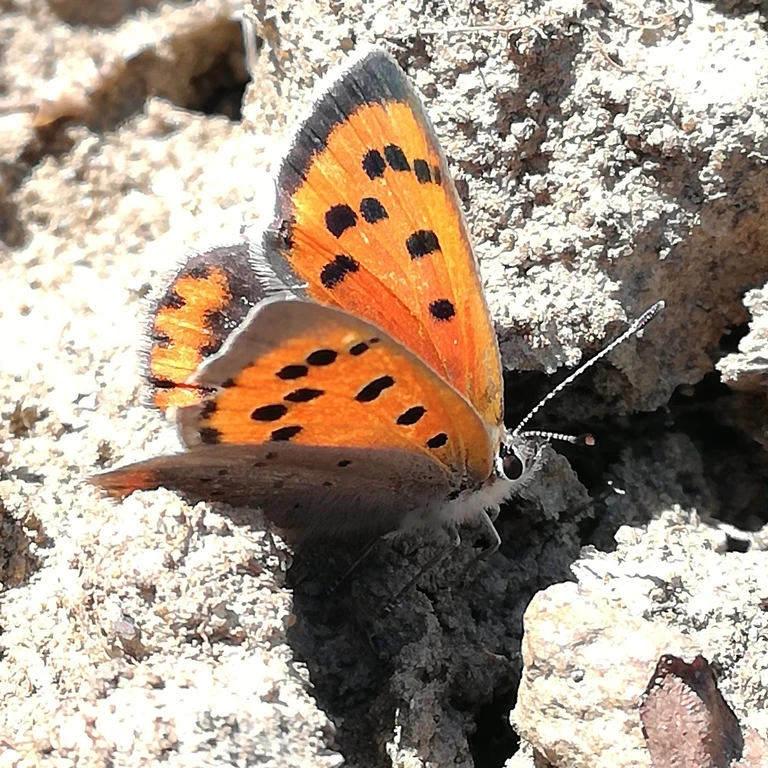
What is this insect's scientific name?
Lycaena phlaeas
